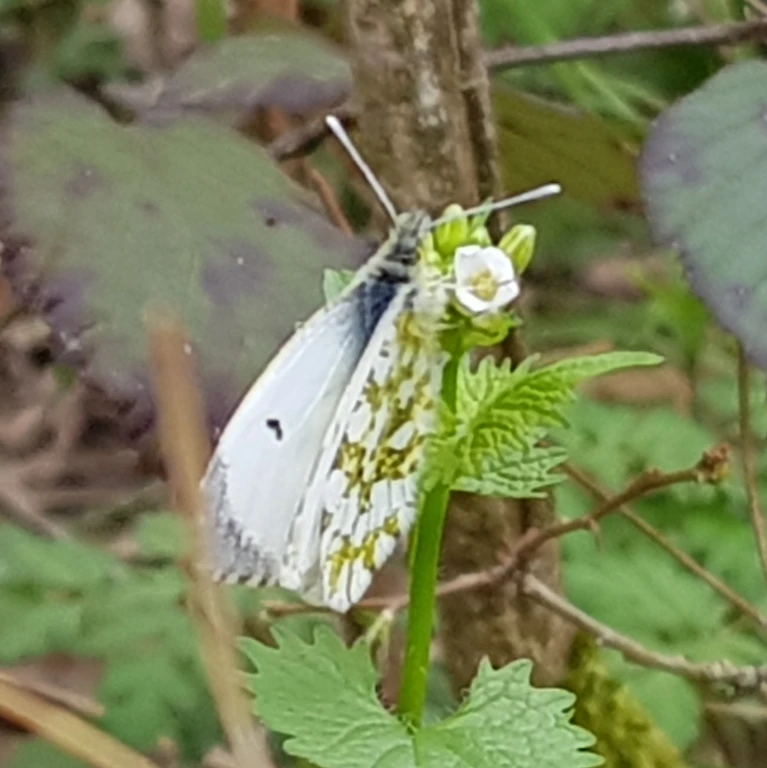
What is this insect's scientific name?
Anthocharis cardamines
